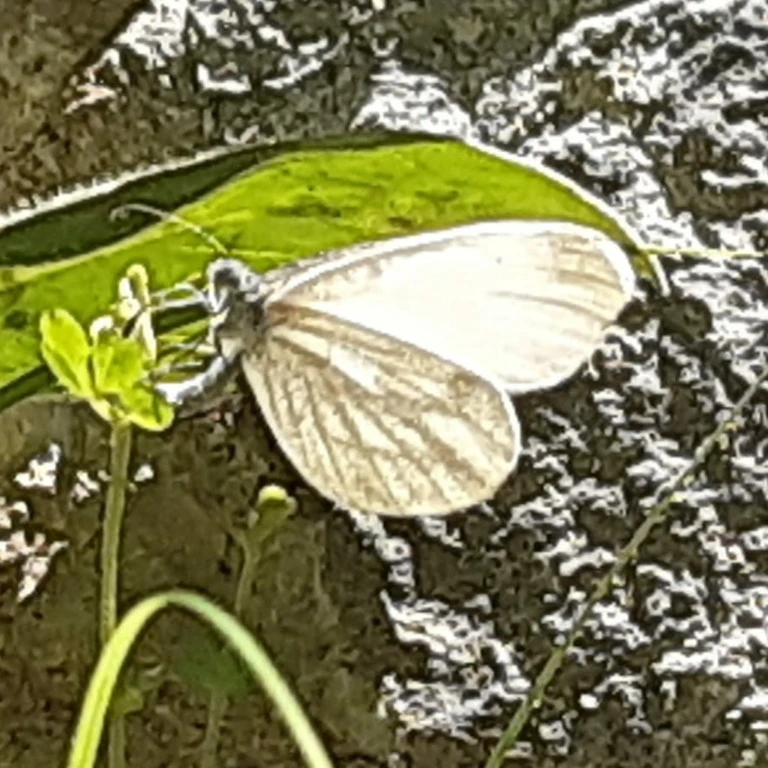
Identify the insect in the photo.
Leptidea sinapis/juvernica
